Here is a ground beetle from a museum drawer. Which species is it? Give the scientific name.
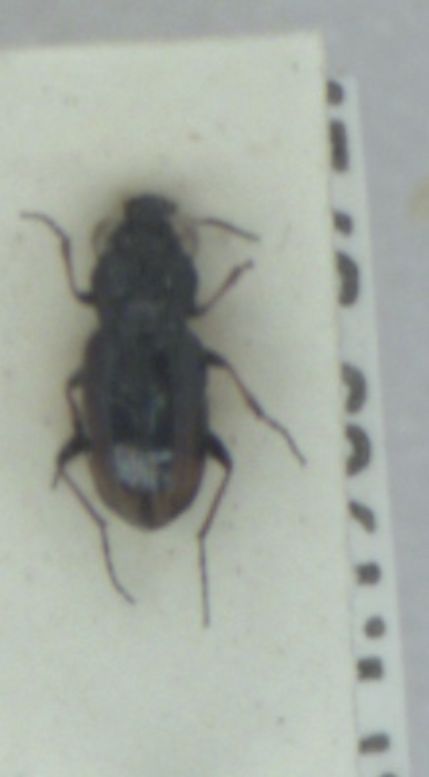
Notiophilus biguttatus
